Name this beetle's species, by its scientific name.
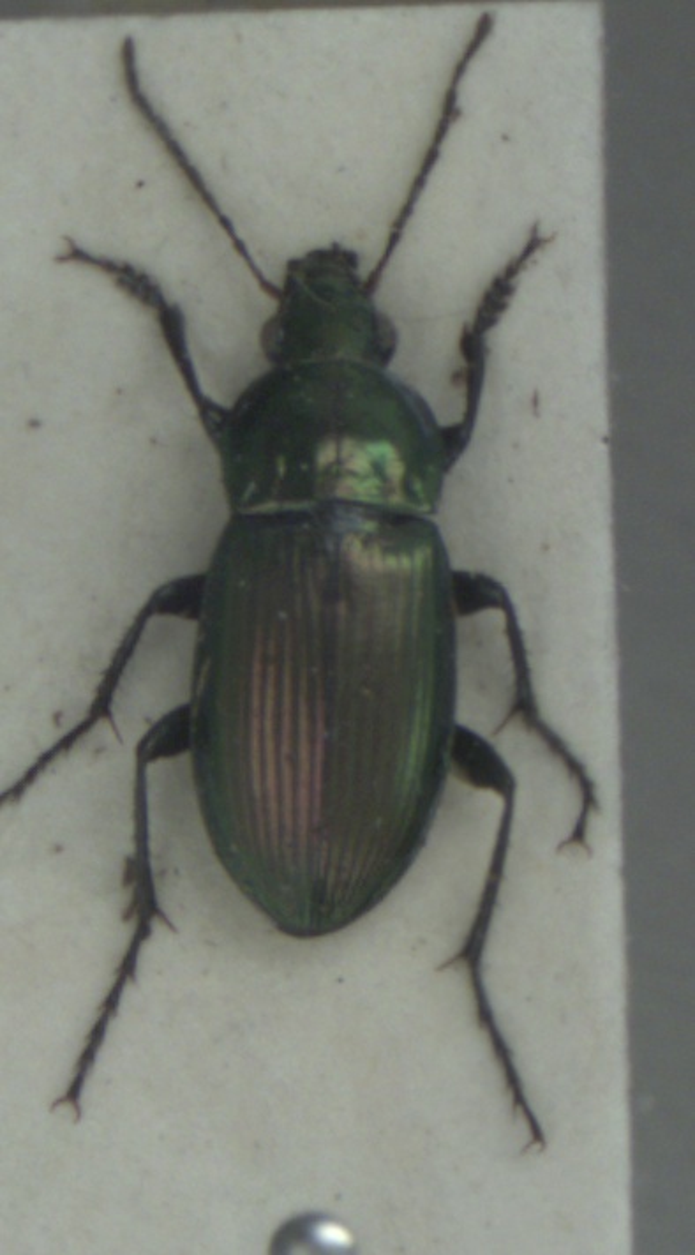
Poecilus versicolor
